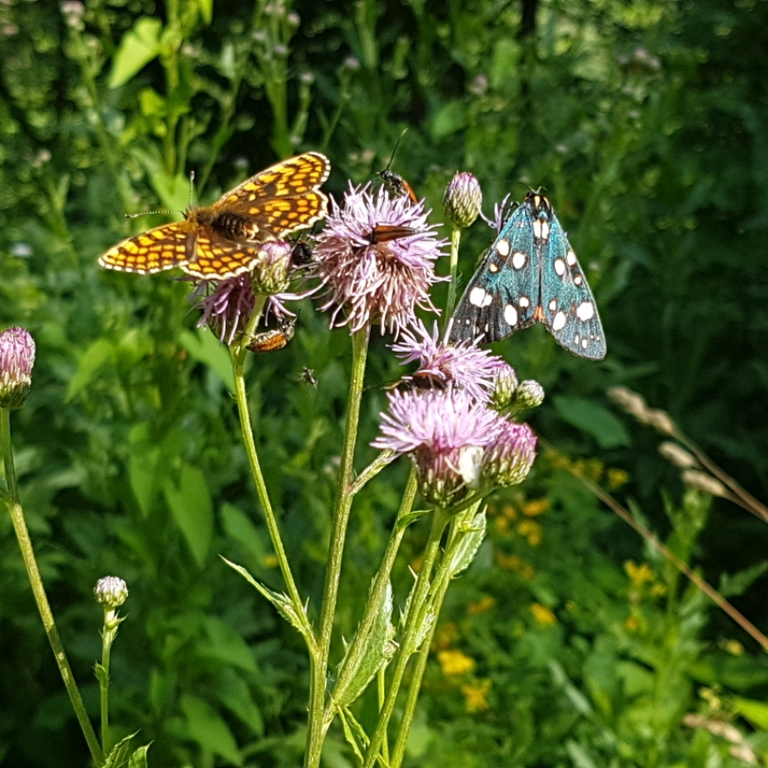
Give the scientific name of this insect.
Callimorpha dominula
